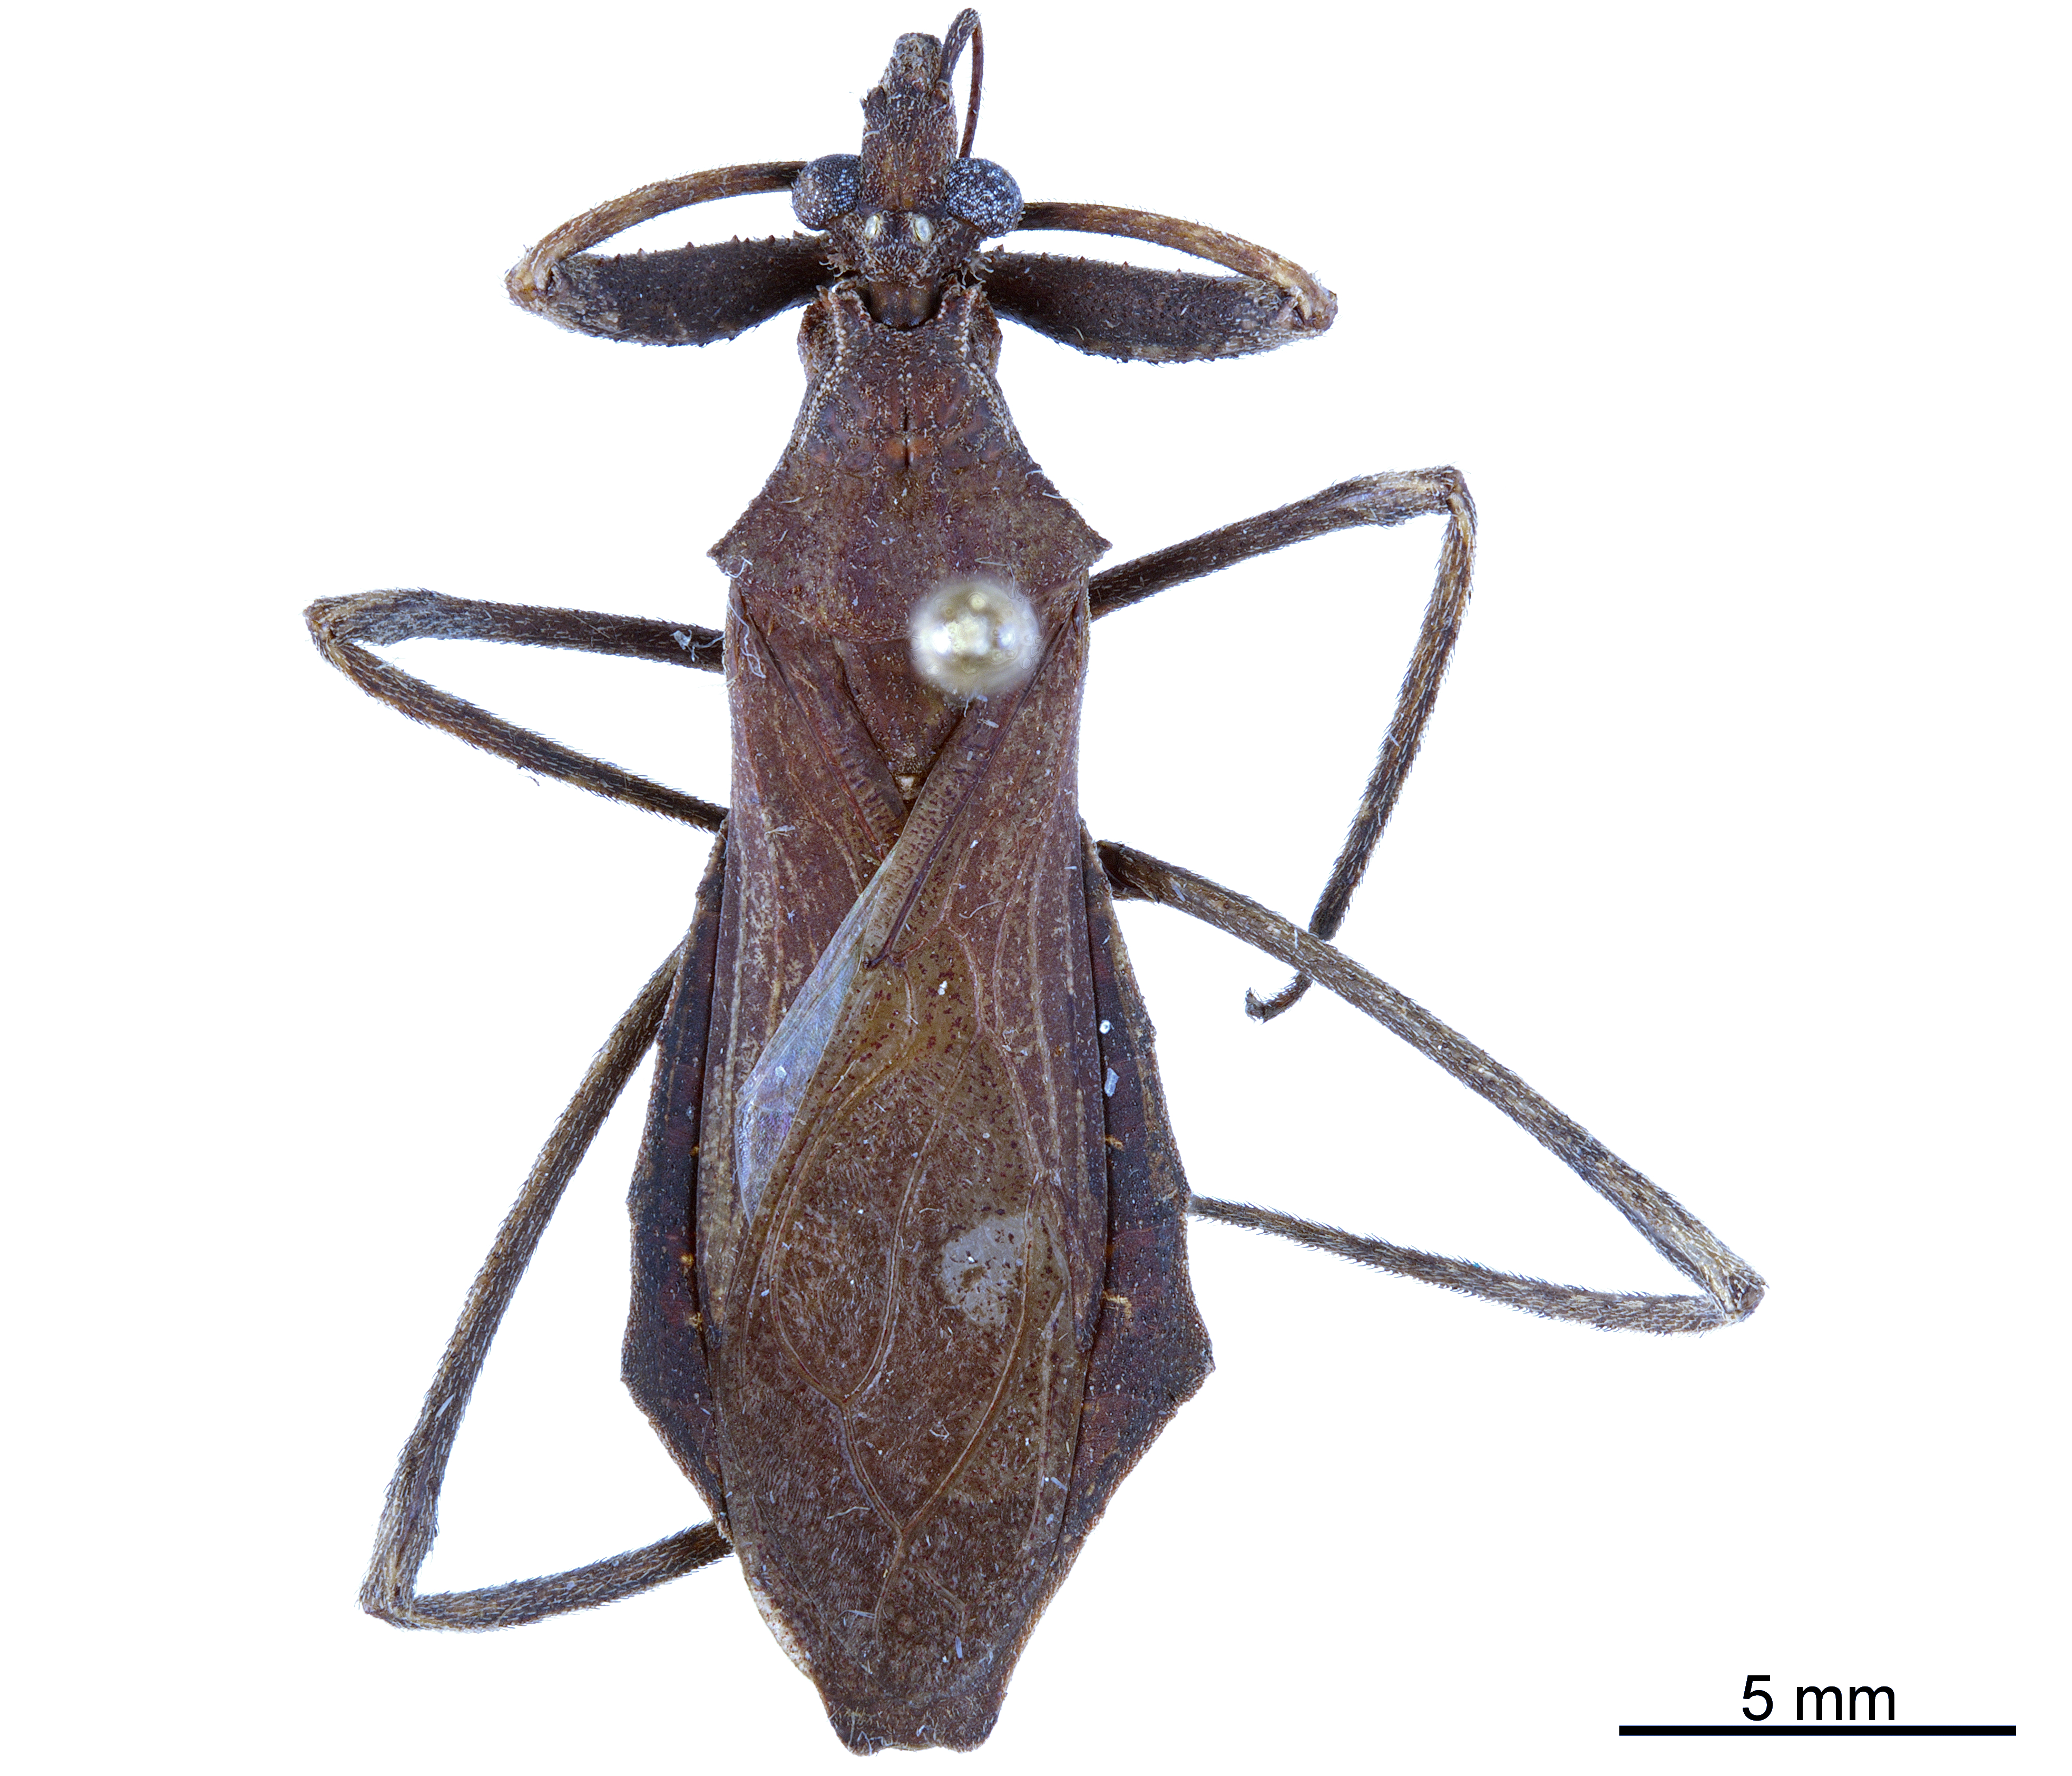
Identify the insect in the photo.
Kodormus brevipennis
